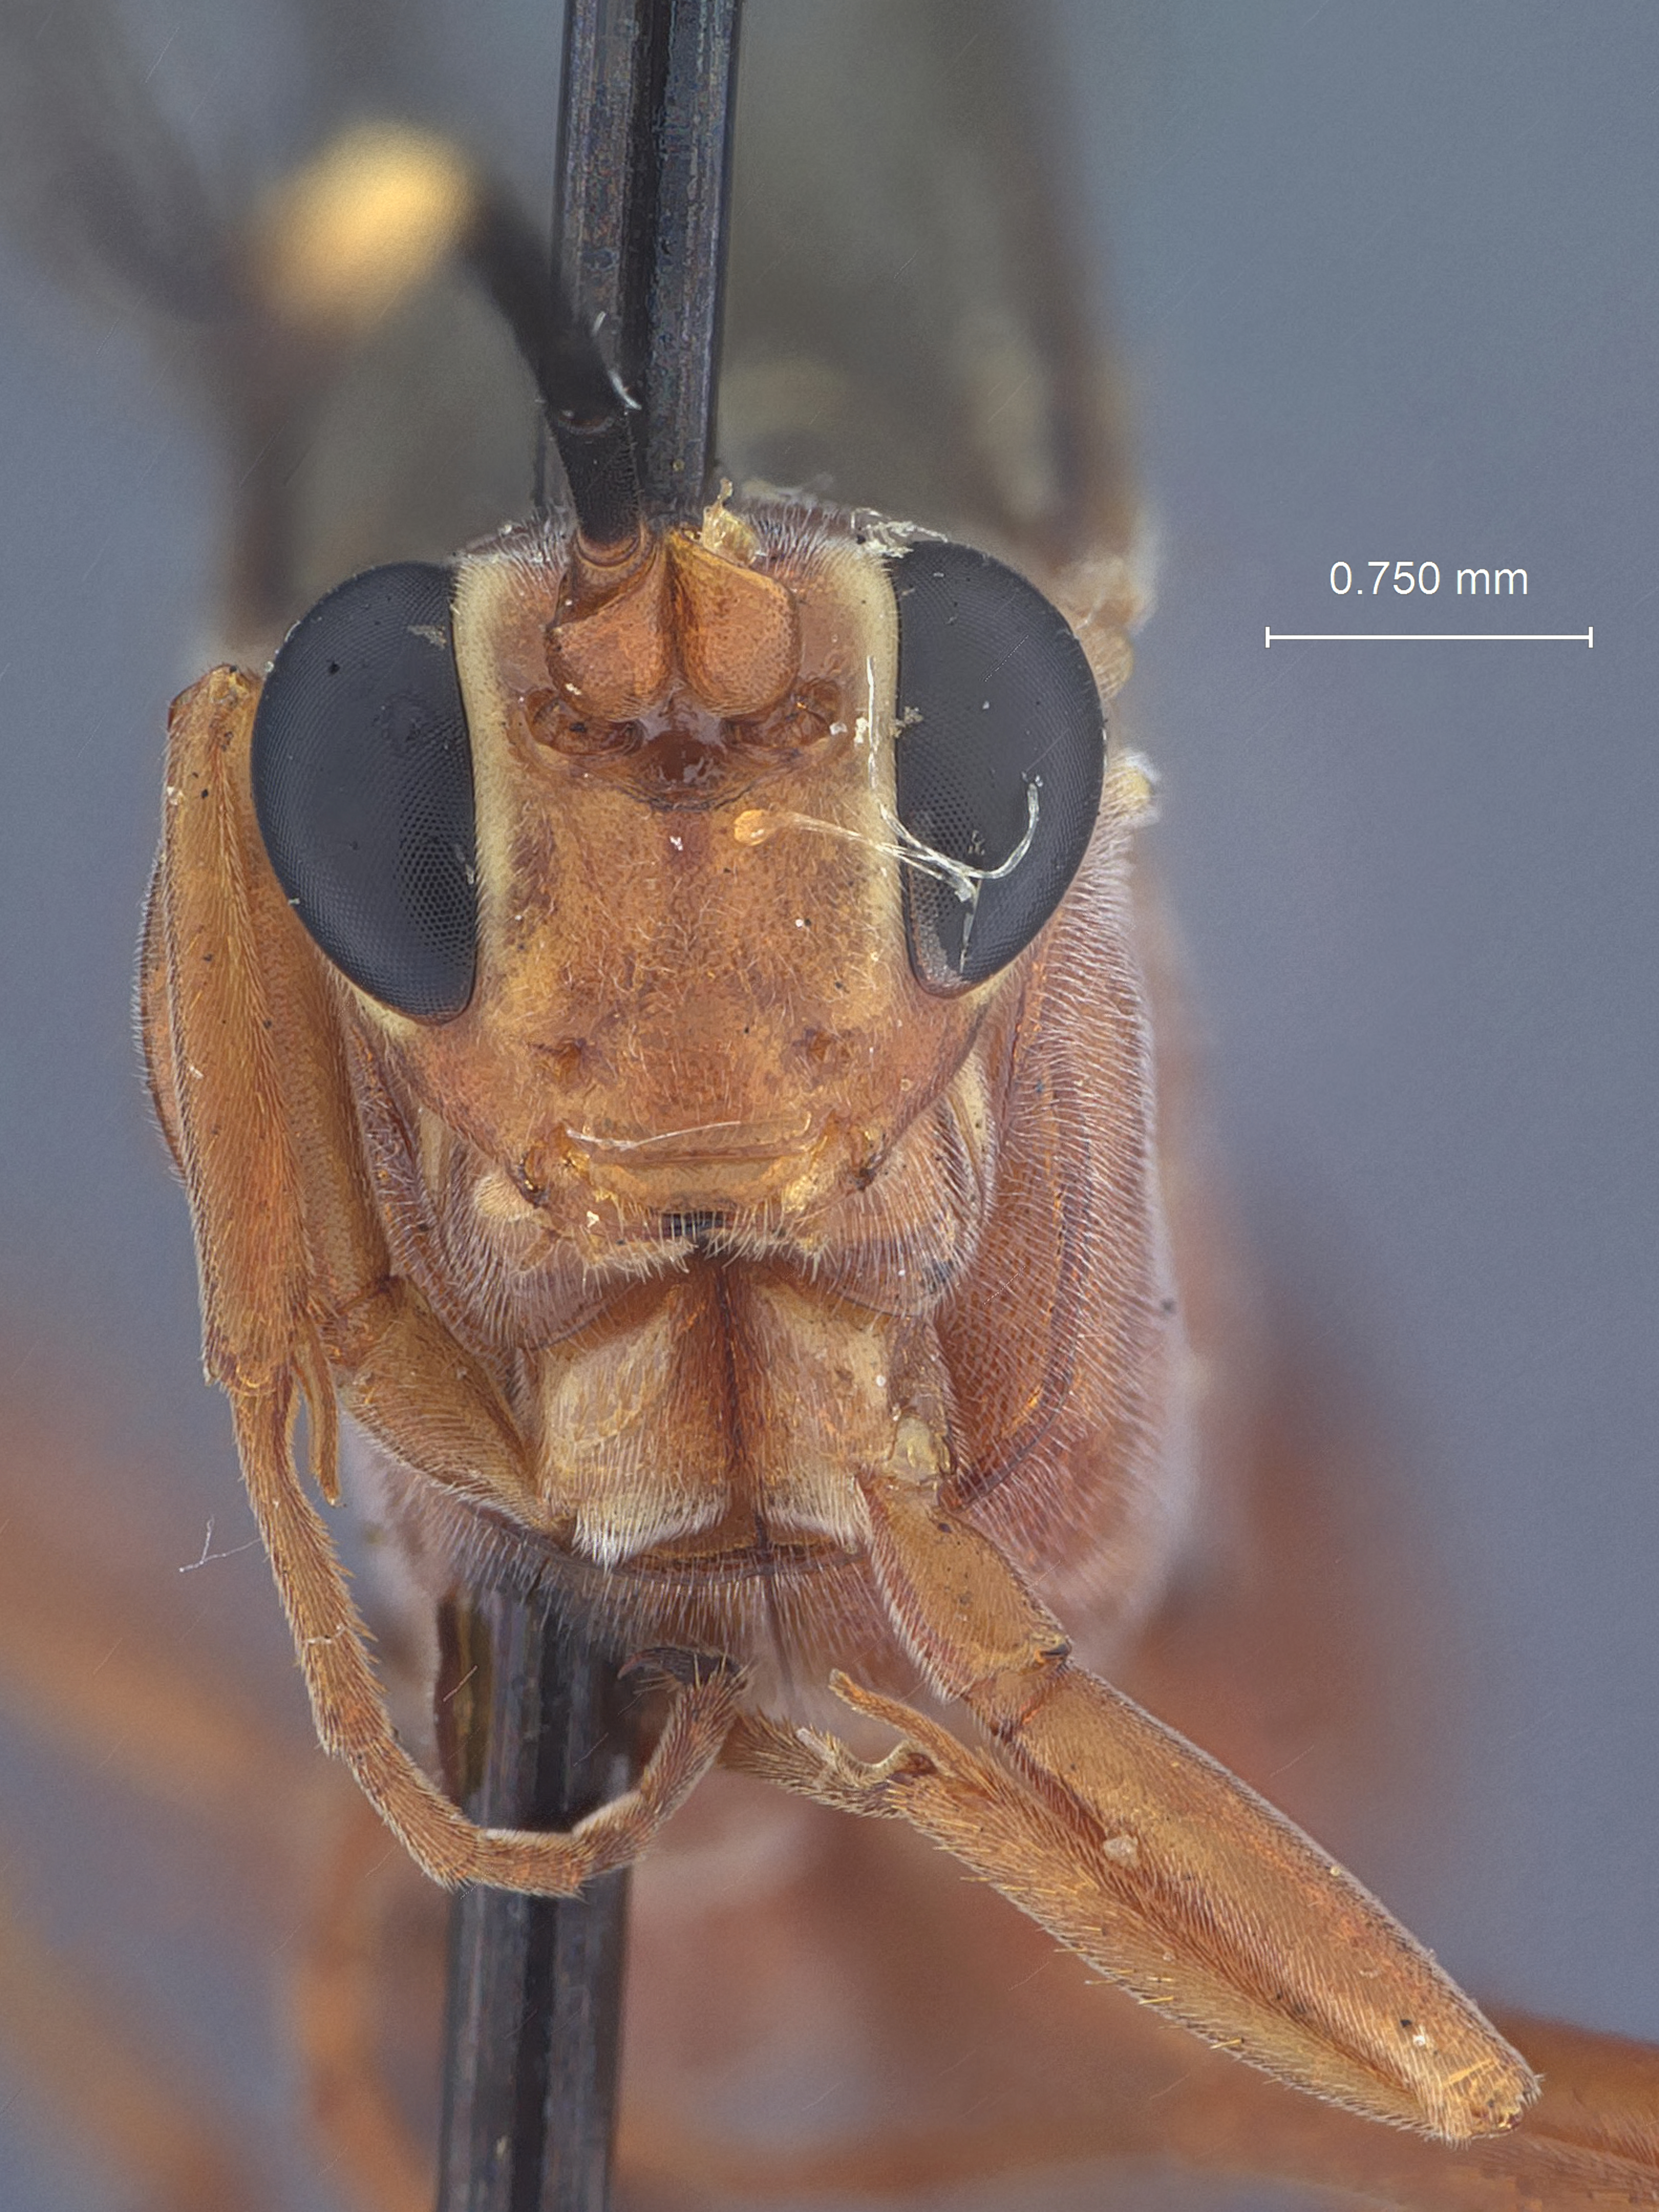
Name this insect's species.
Hoplismenus praeruptus
